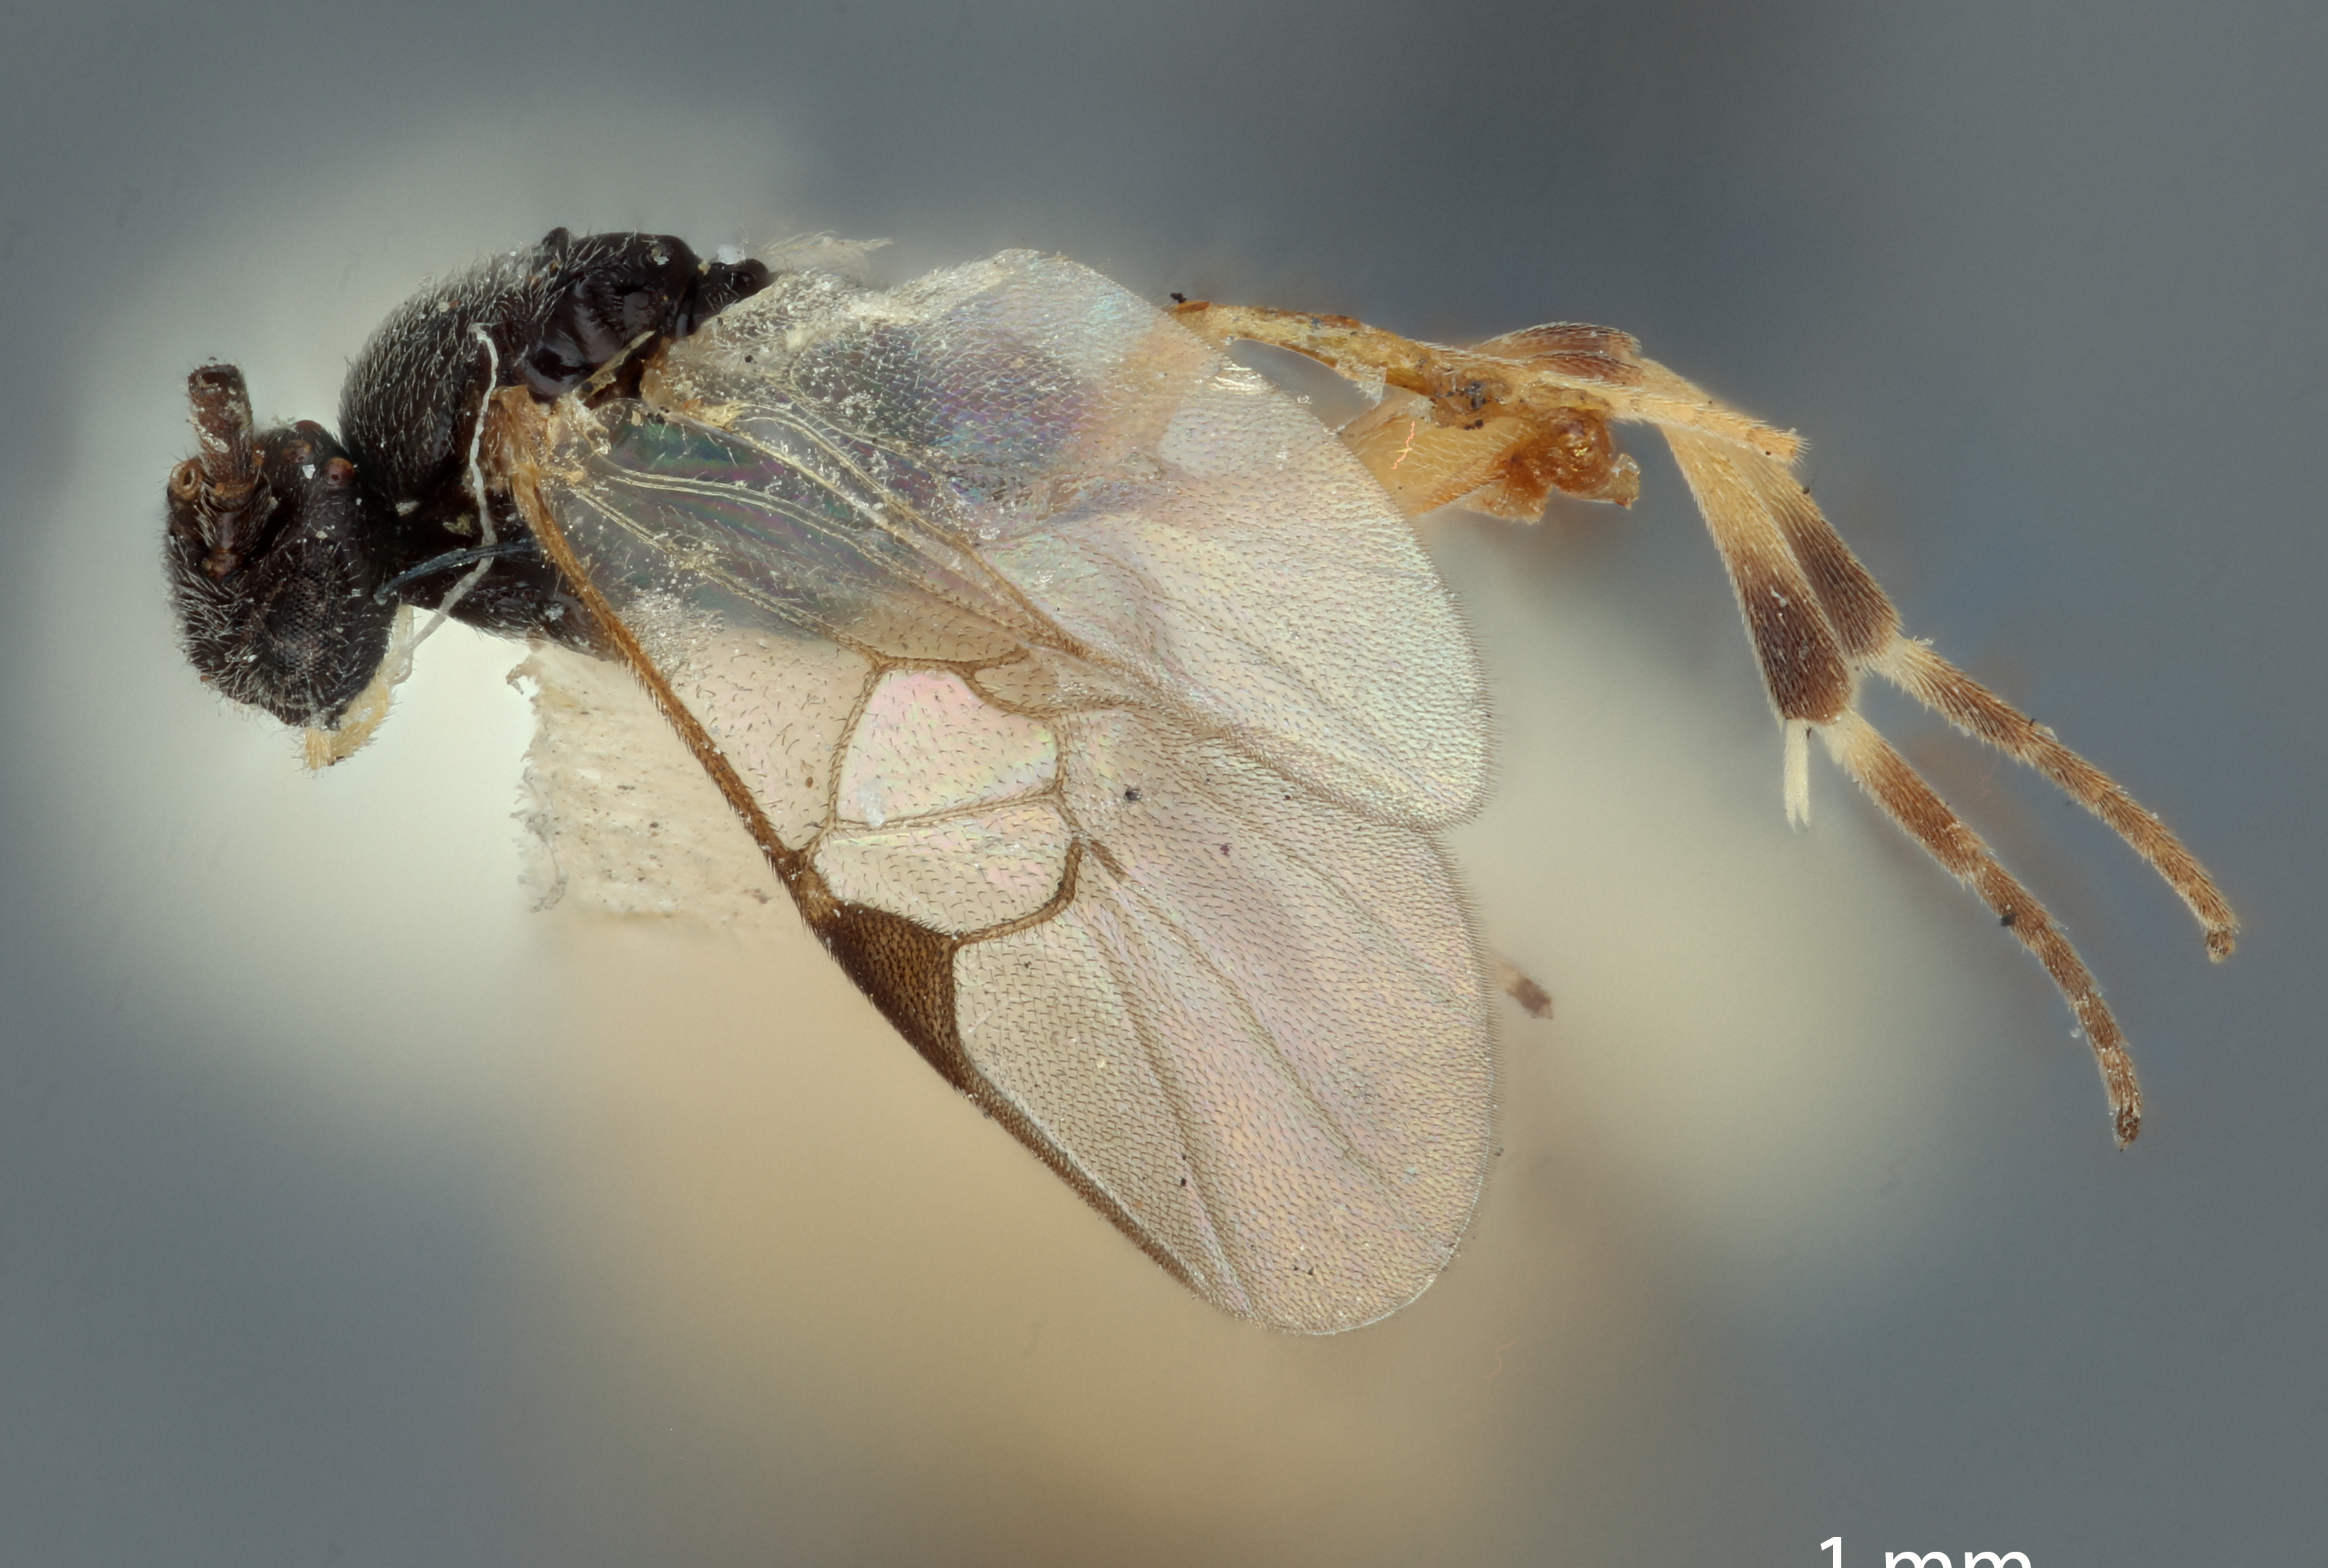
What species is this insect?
Apanteles ephyrae
